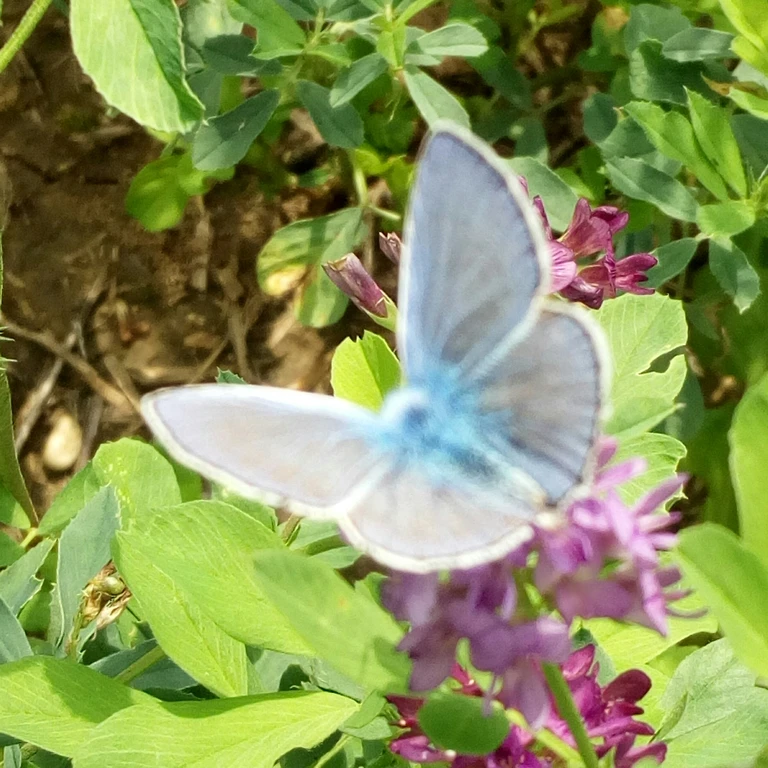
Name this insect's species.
Polyommatus icarus
